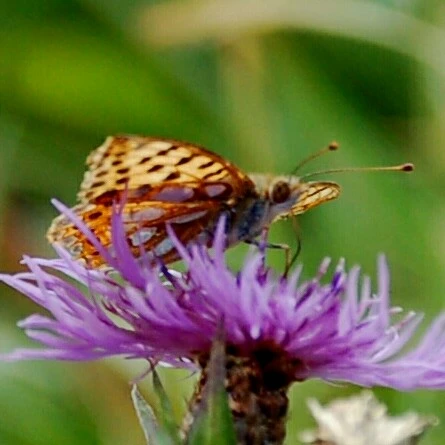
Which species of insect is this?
Issoria lathonia
